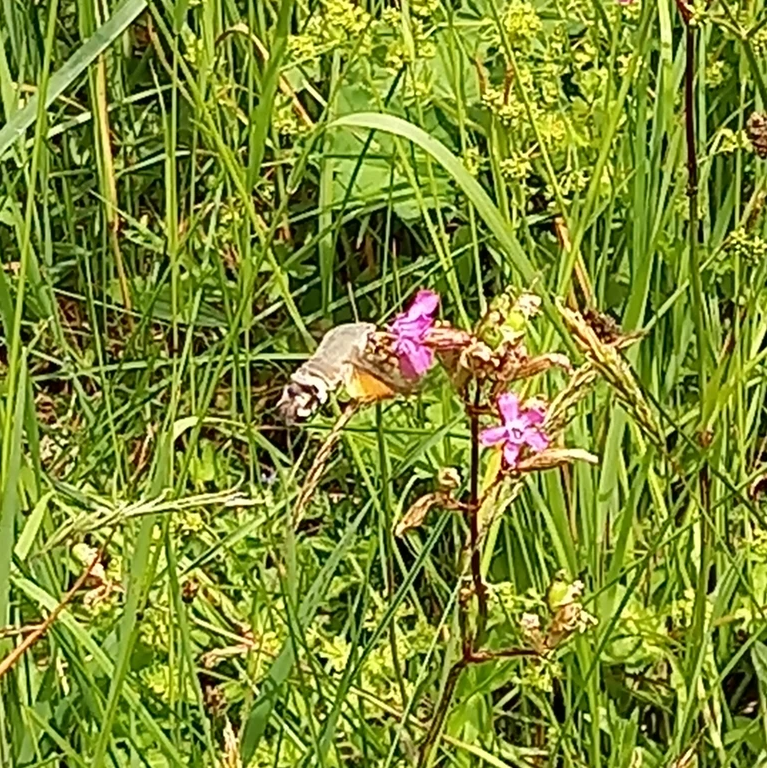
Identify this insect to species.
Macroglossum stellatarum
